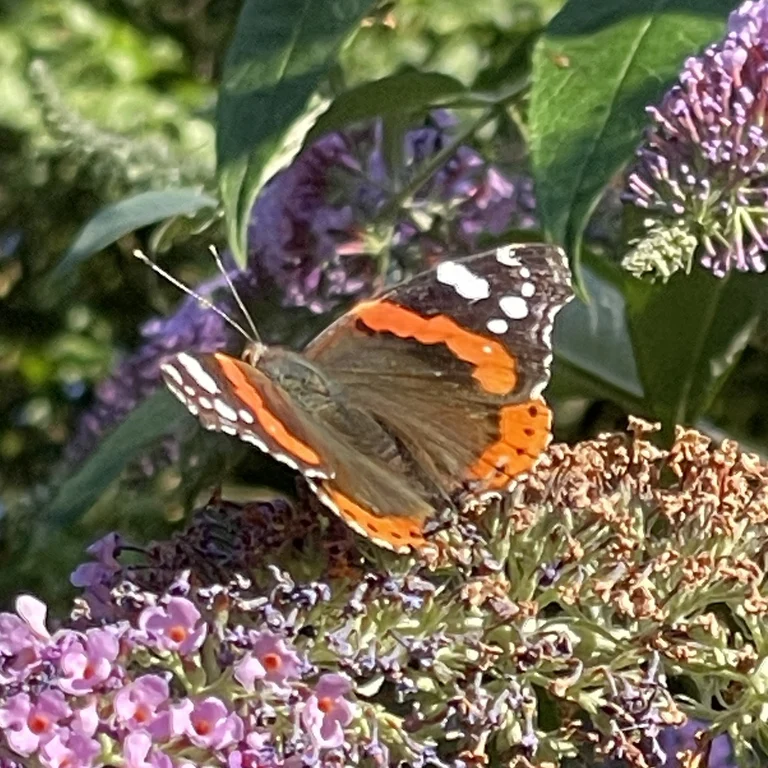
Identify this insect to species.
Vanessa atalanta
